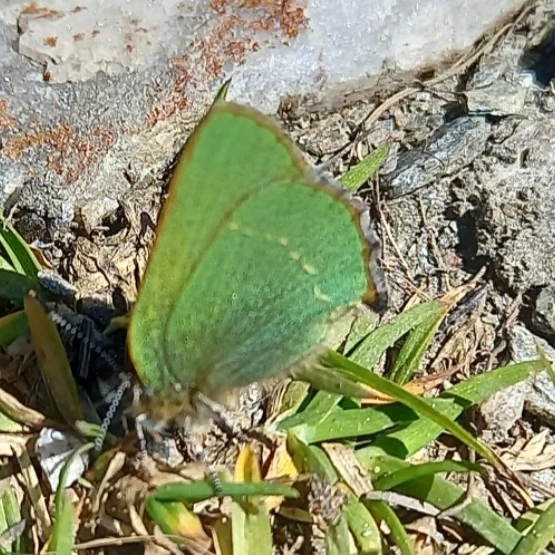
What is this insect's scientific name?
Callophrys rubi
